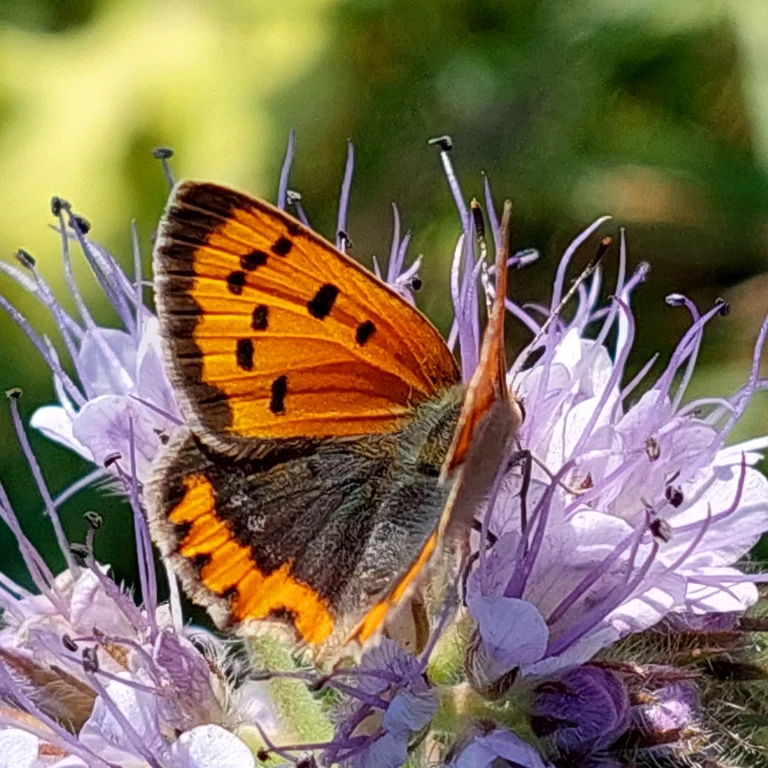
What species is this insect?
Lycaena phlaeas
